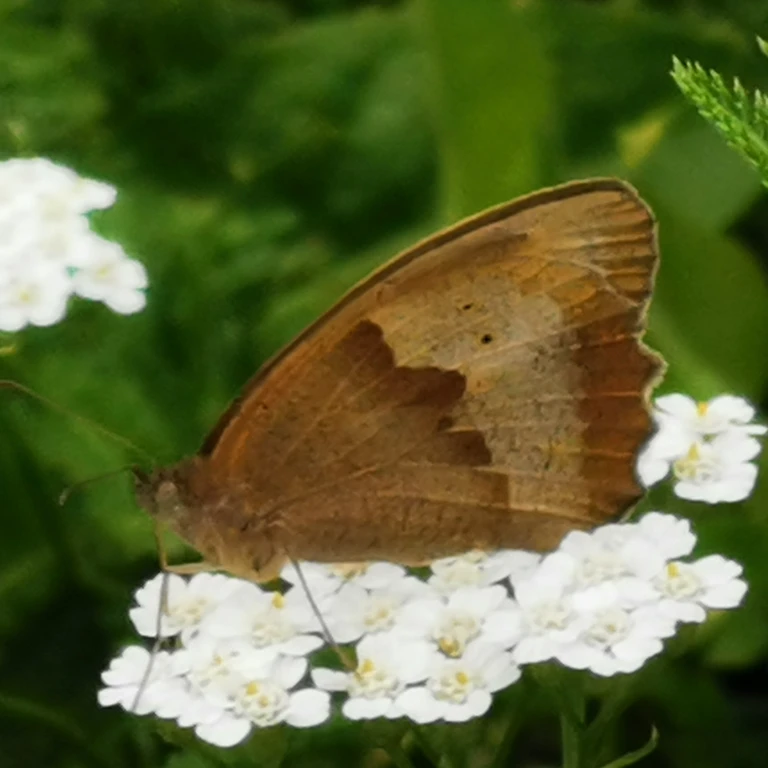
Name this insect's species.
Maniola jurtina
